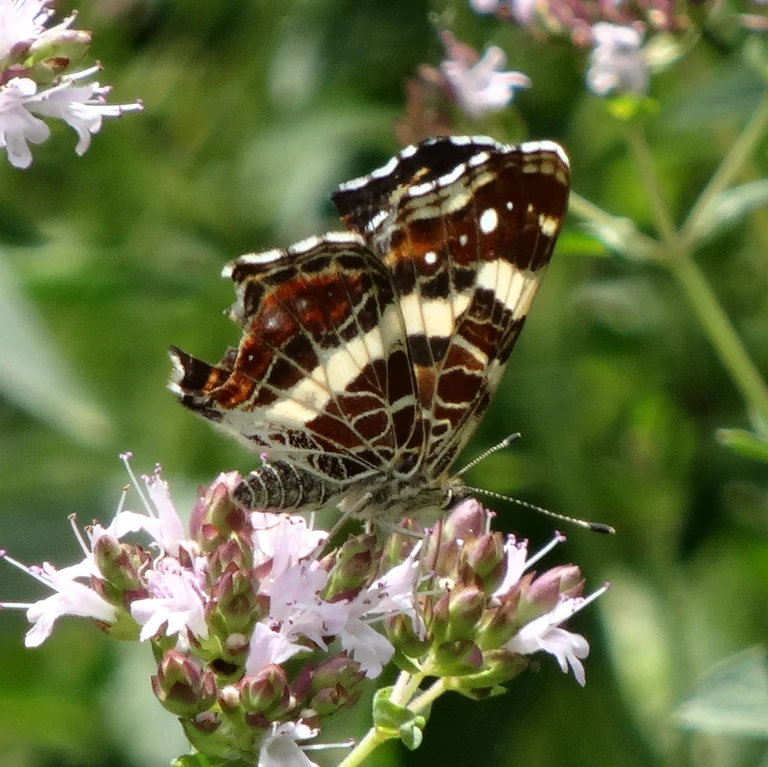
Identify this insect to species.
Araschnia levana
